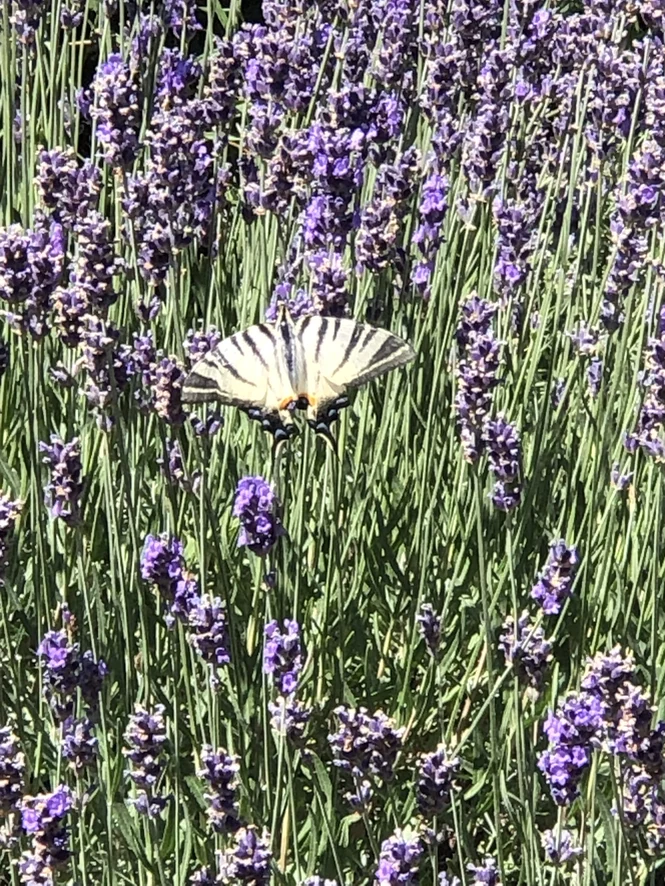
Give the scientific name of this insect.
Iphiclides podalirius
